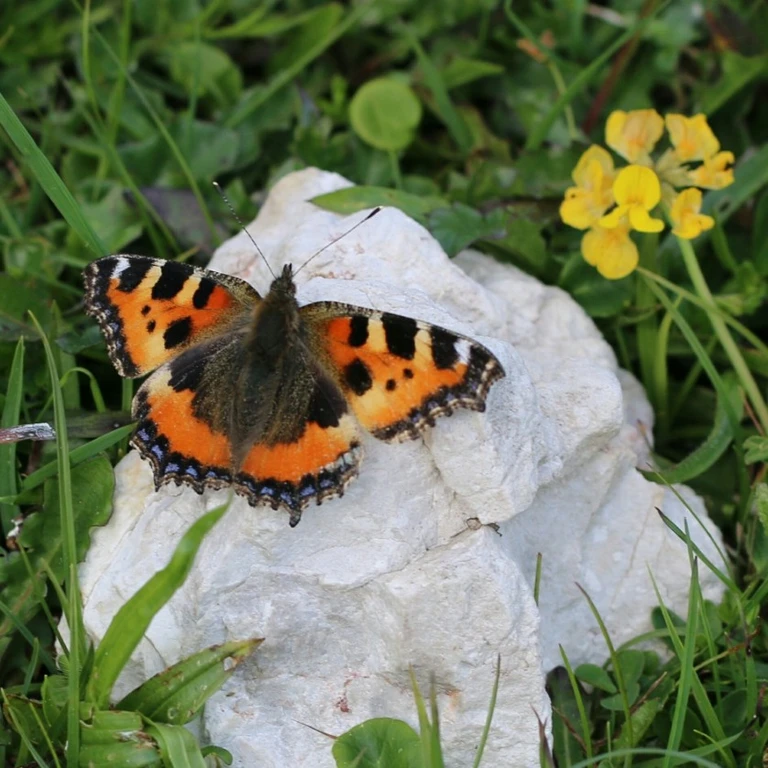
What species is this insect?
Aglais urticae
